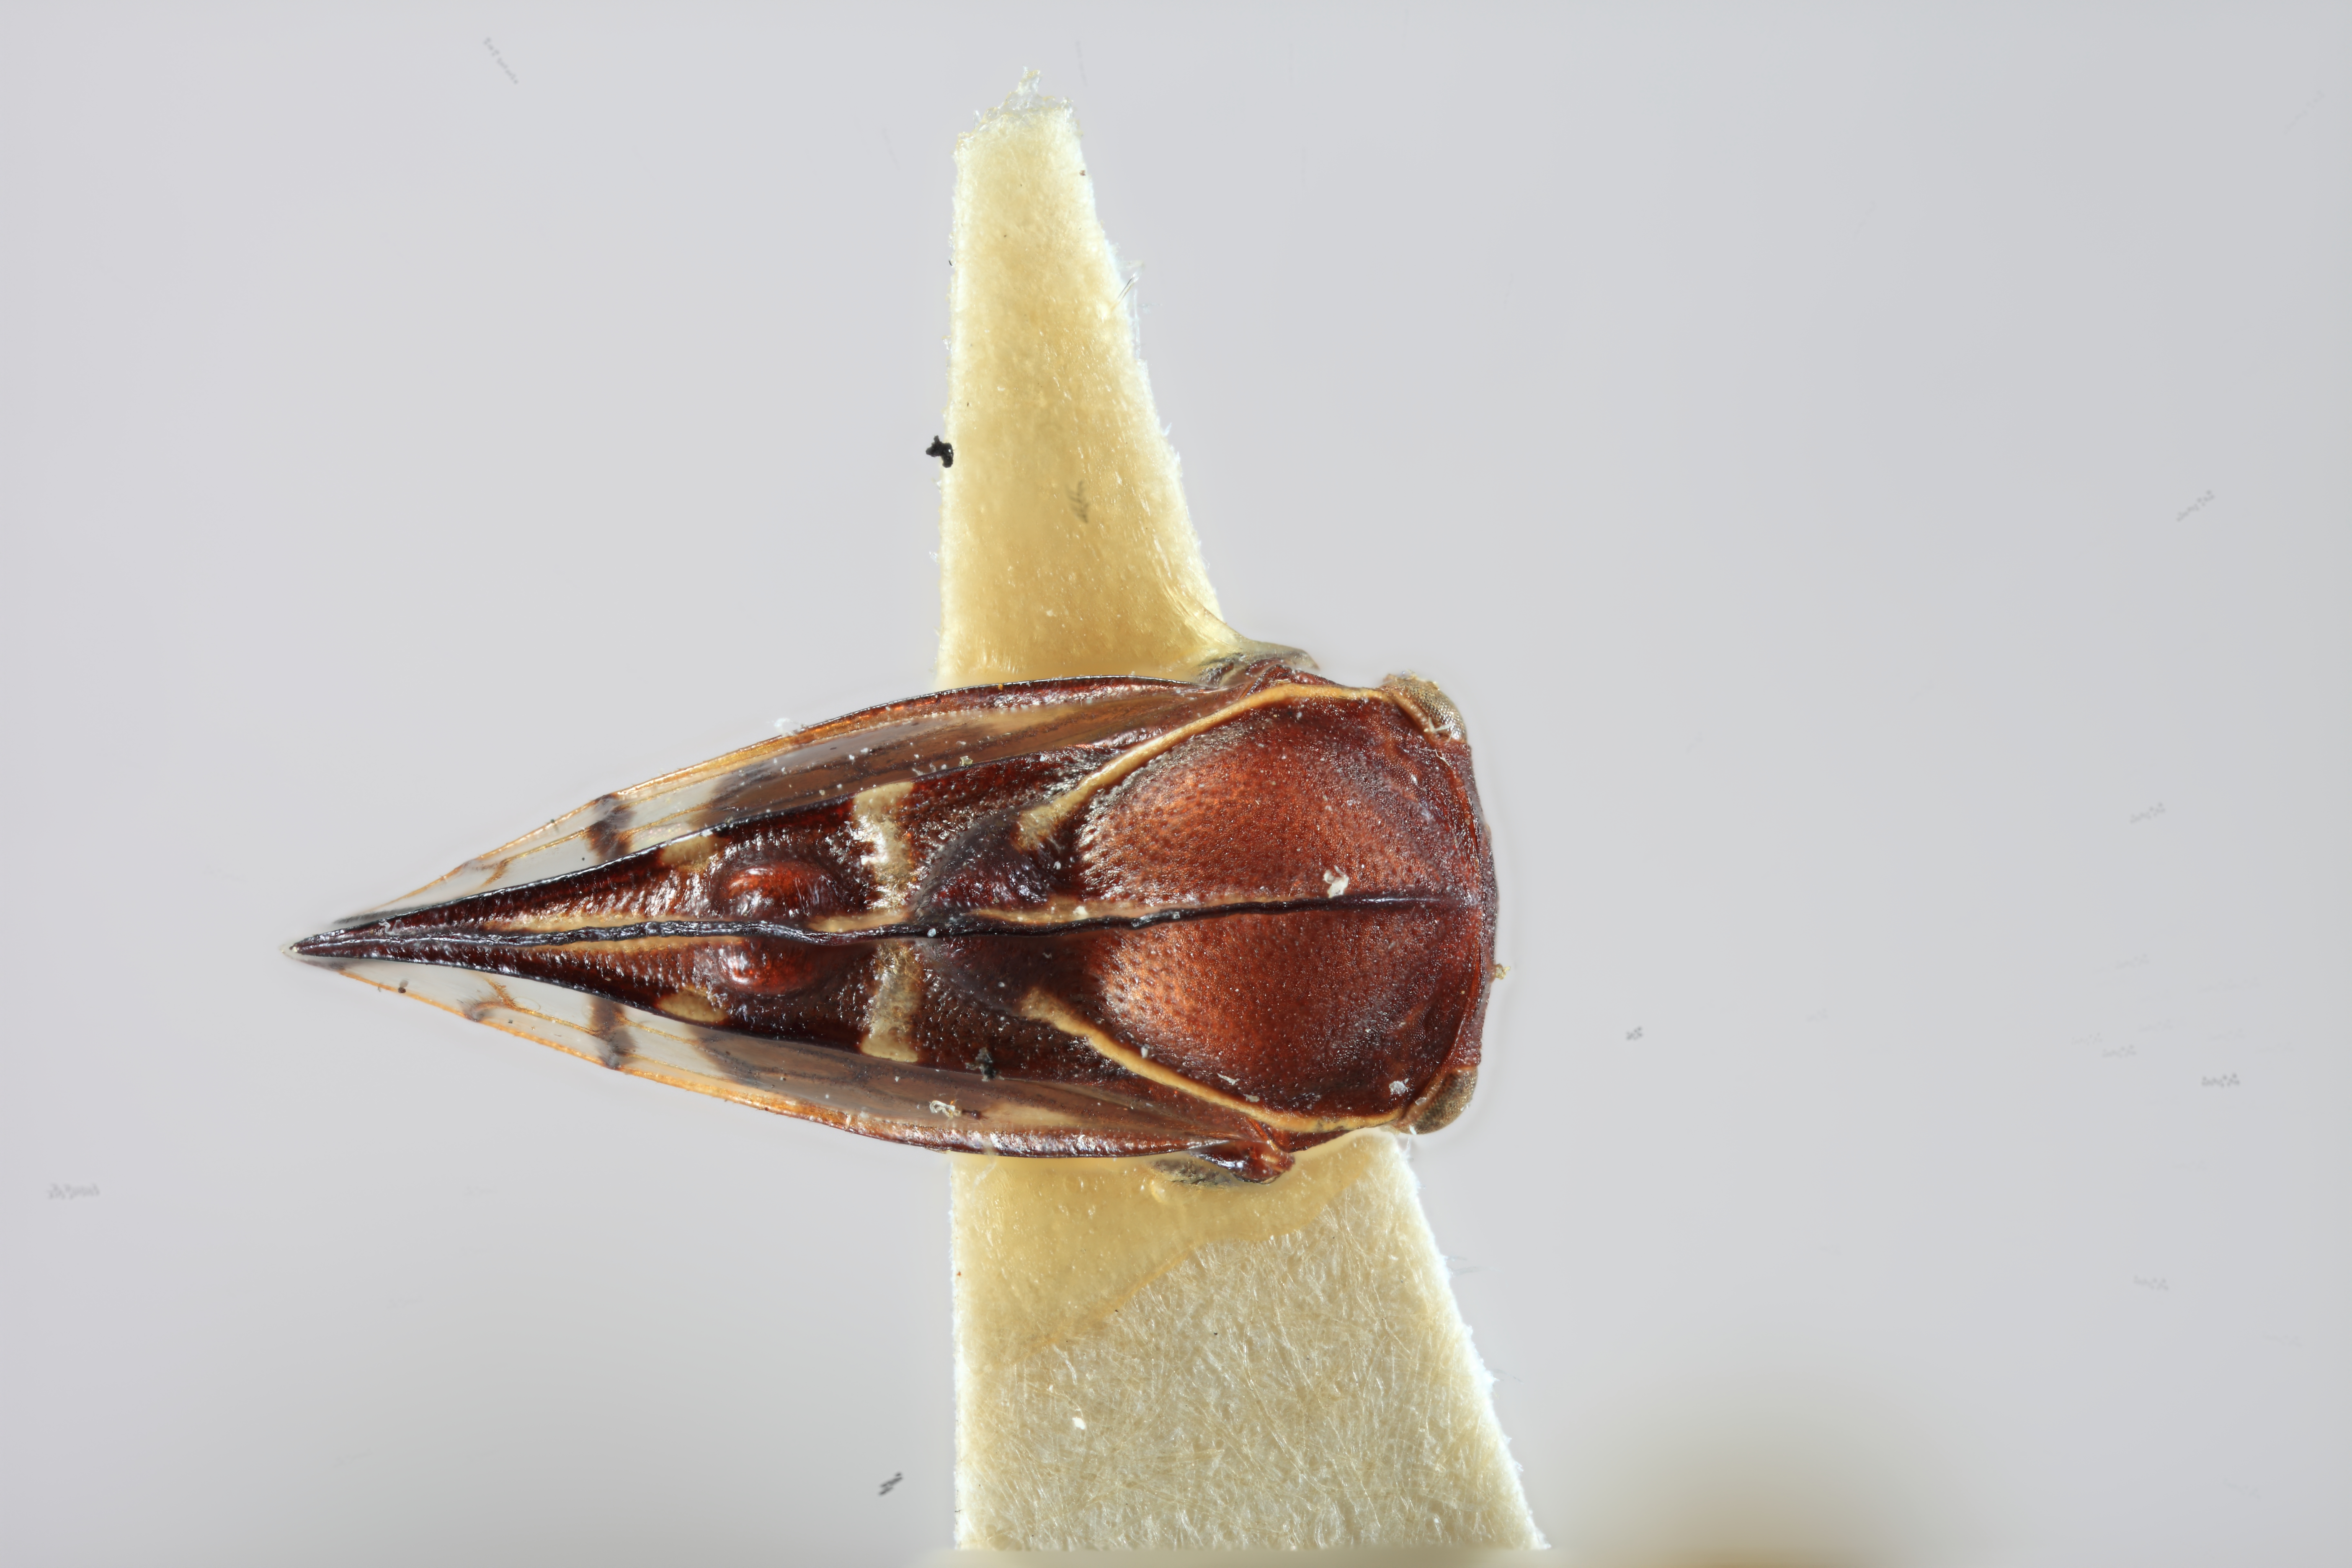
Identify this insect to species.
Thuris fenestratus
